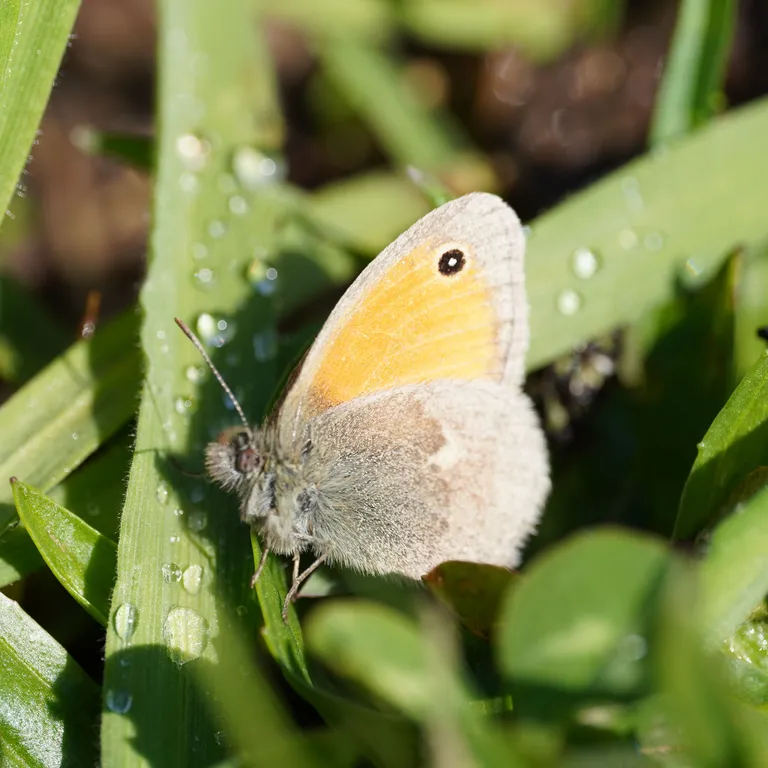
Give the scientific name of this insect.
Coenonympha pamphilus
